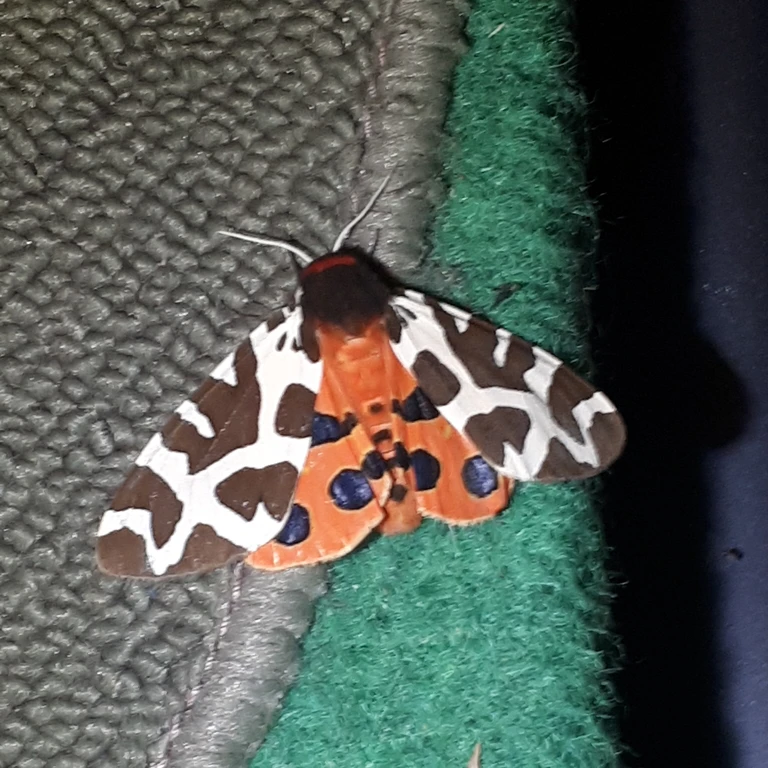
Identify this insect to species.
Arctia caja
